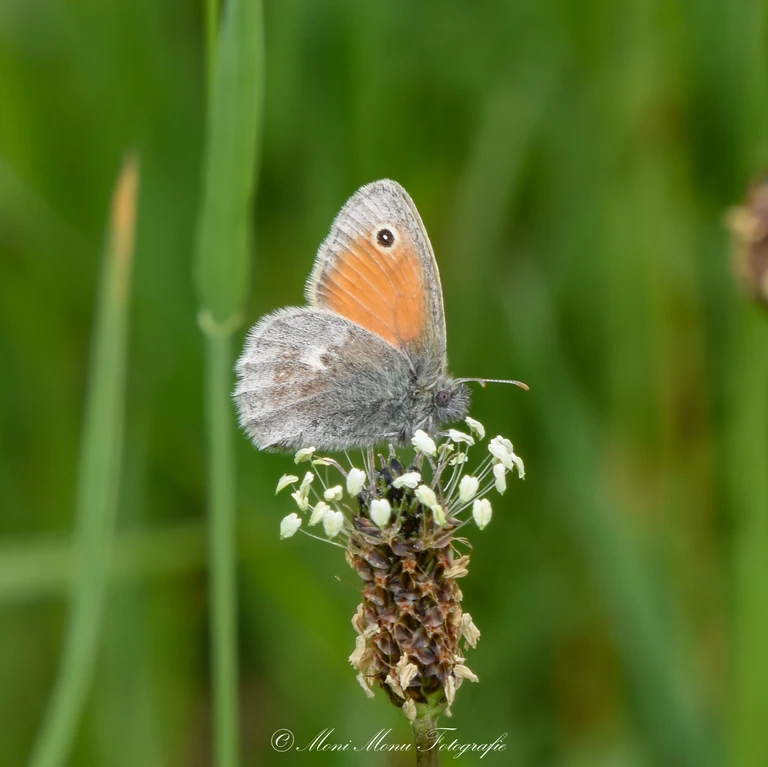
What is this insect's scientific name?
Coenonympha pamphilus
